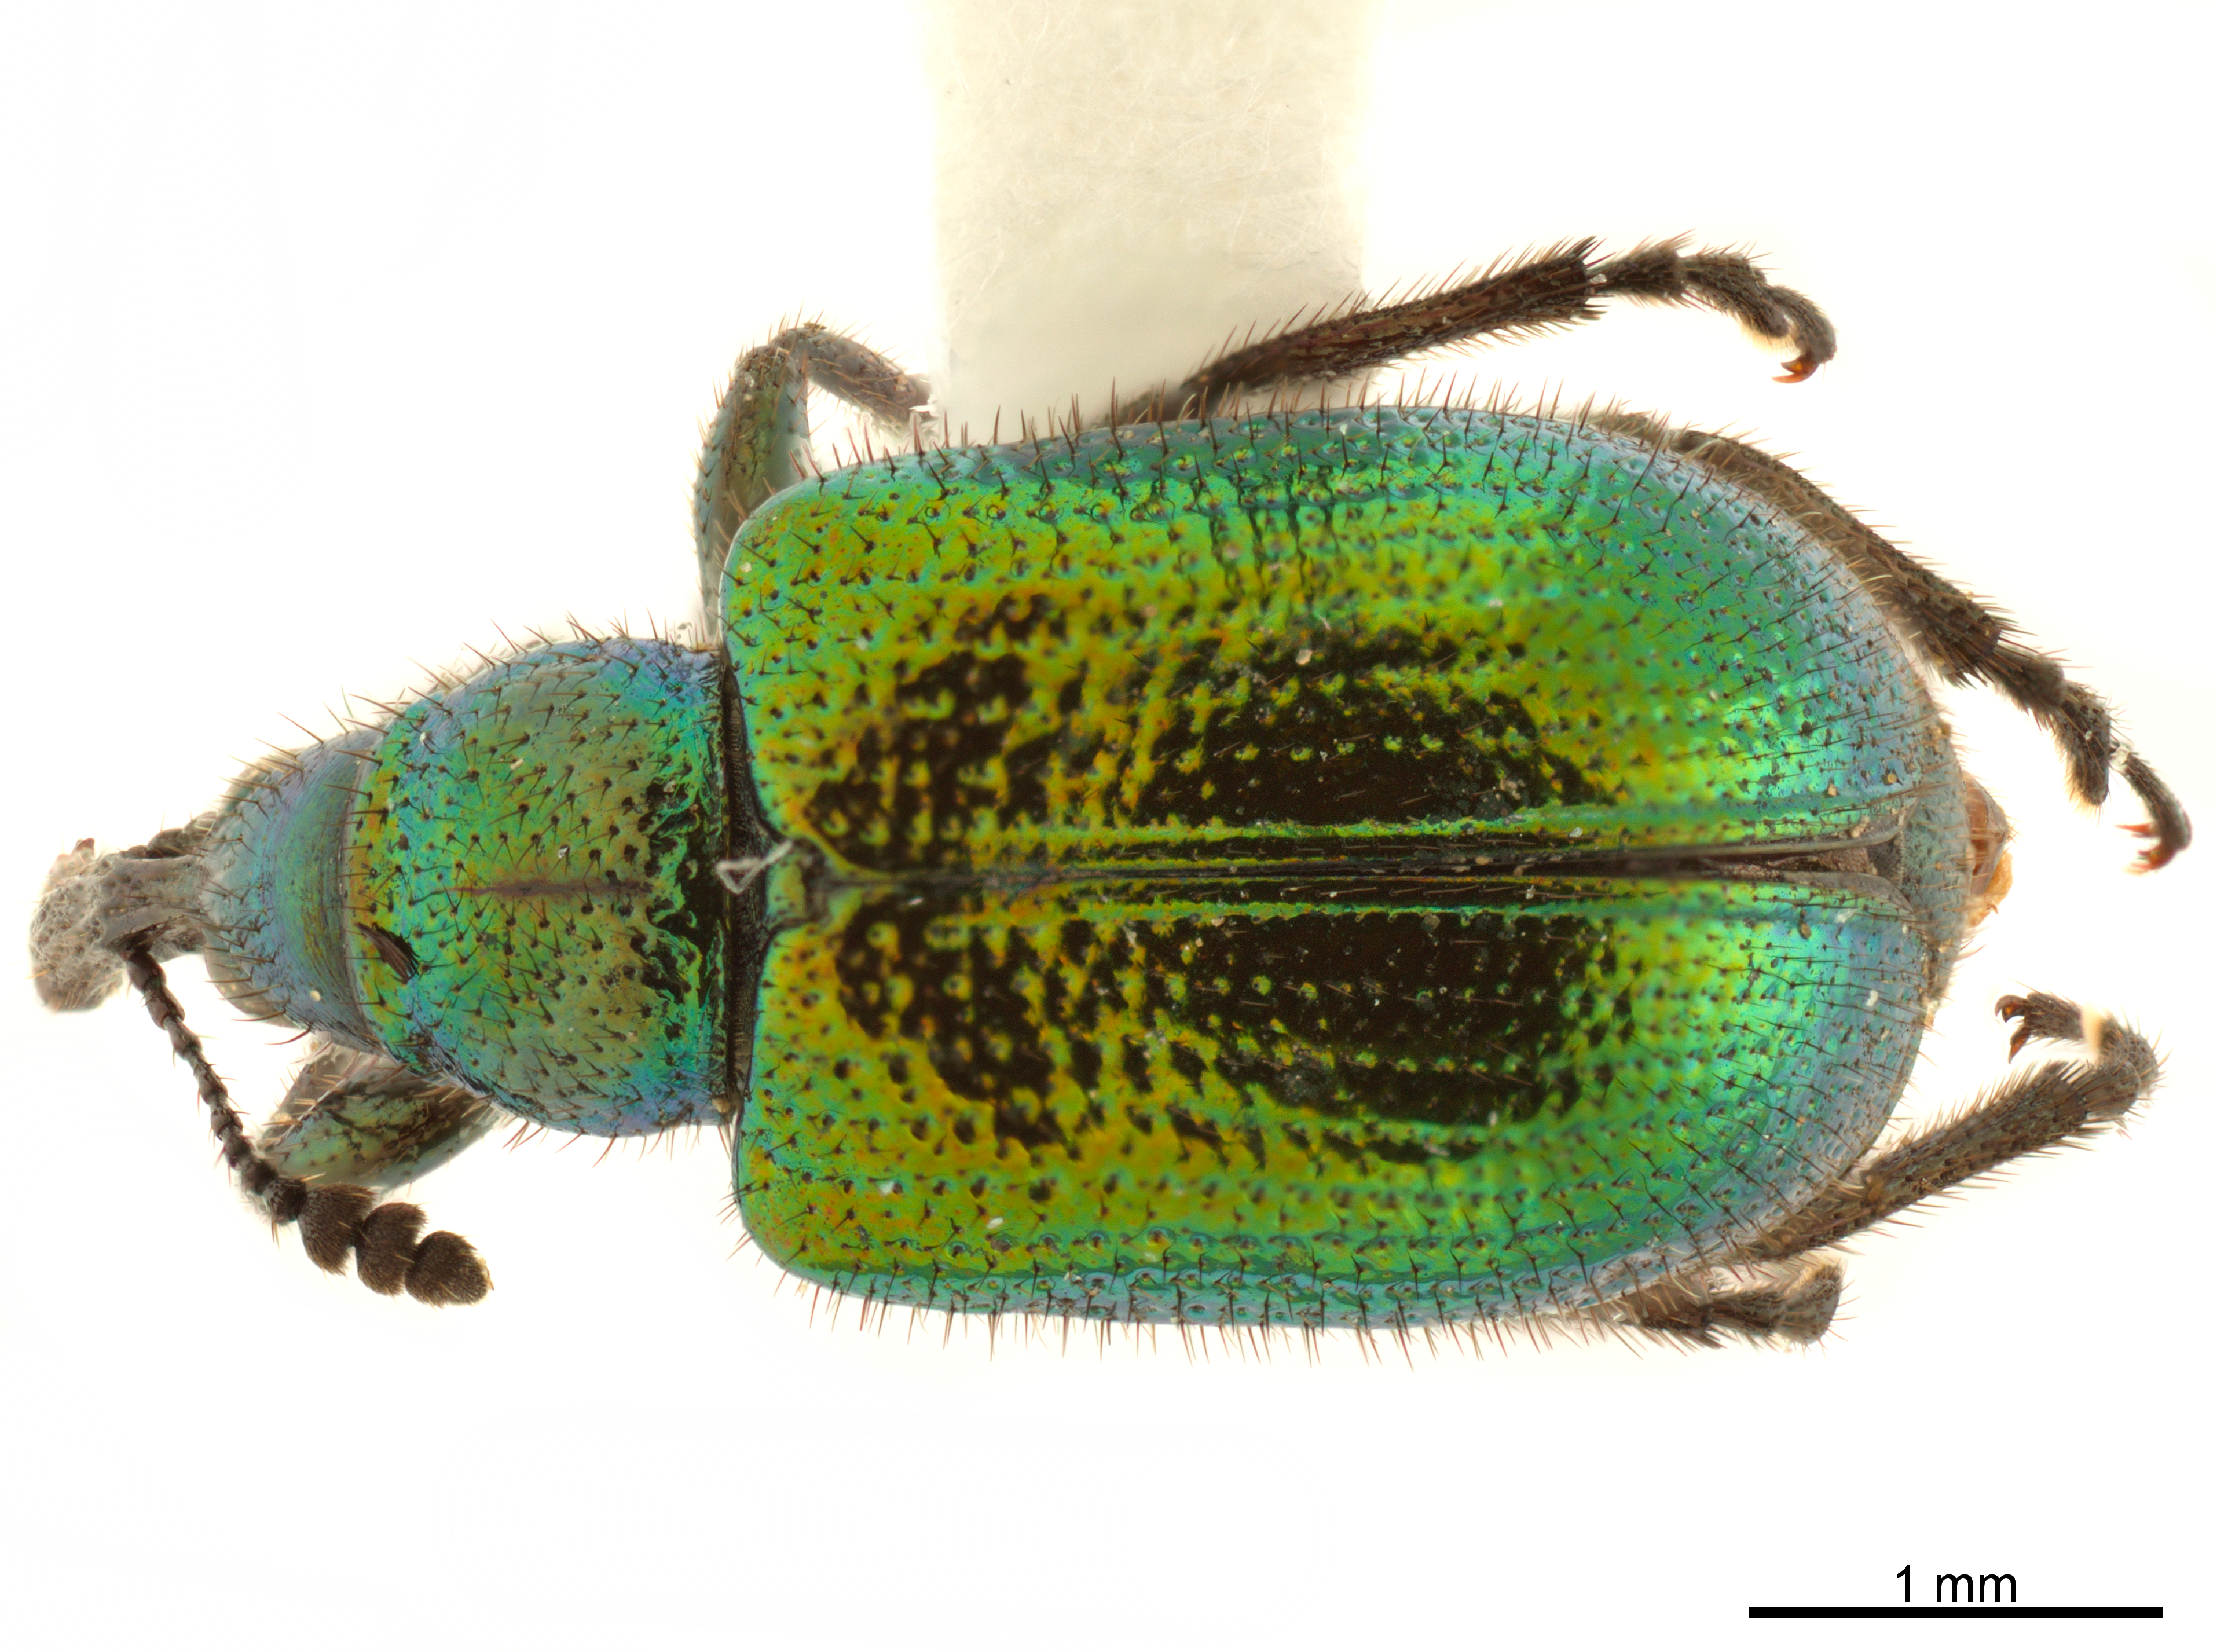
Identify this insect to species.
Haplorhynchites eximius
